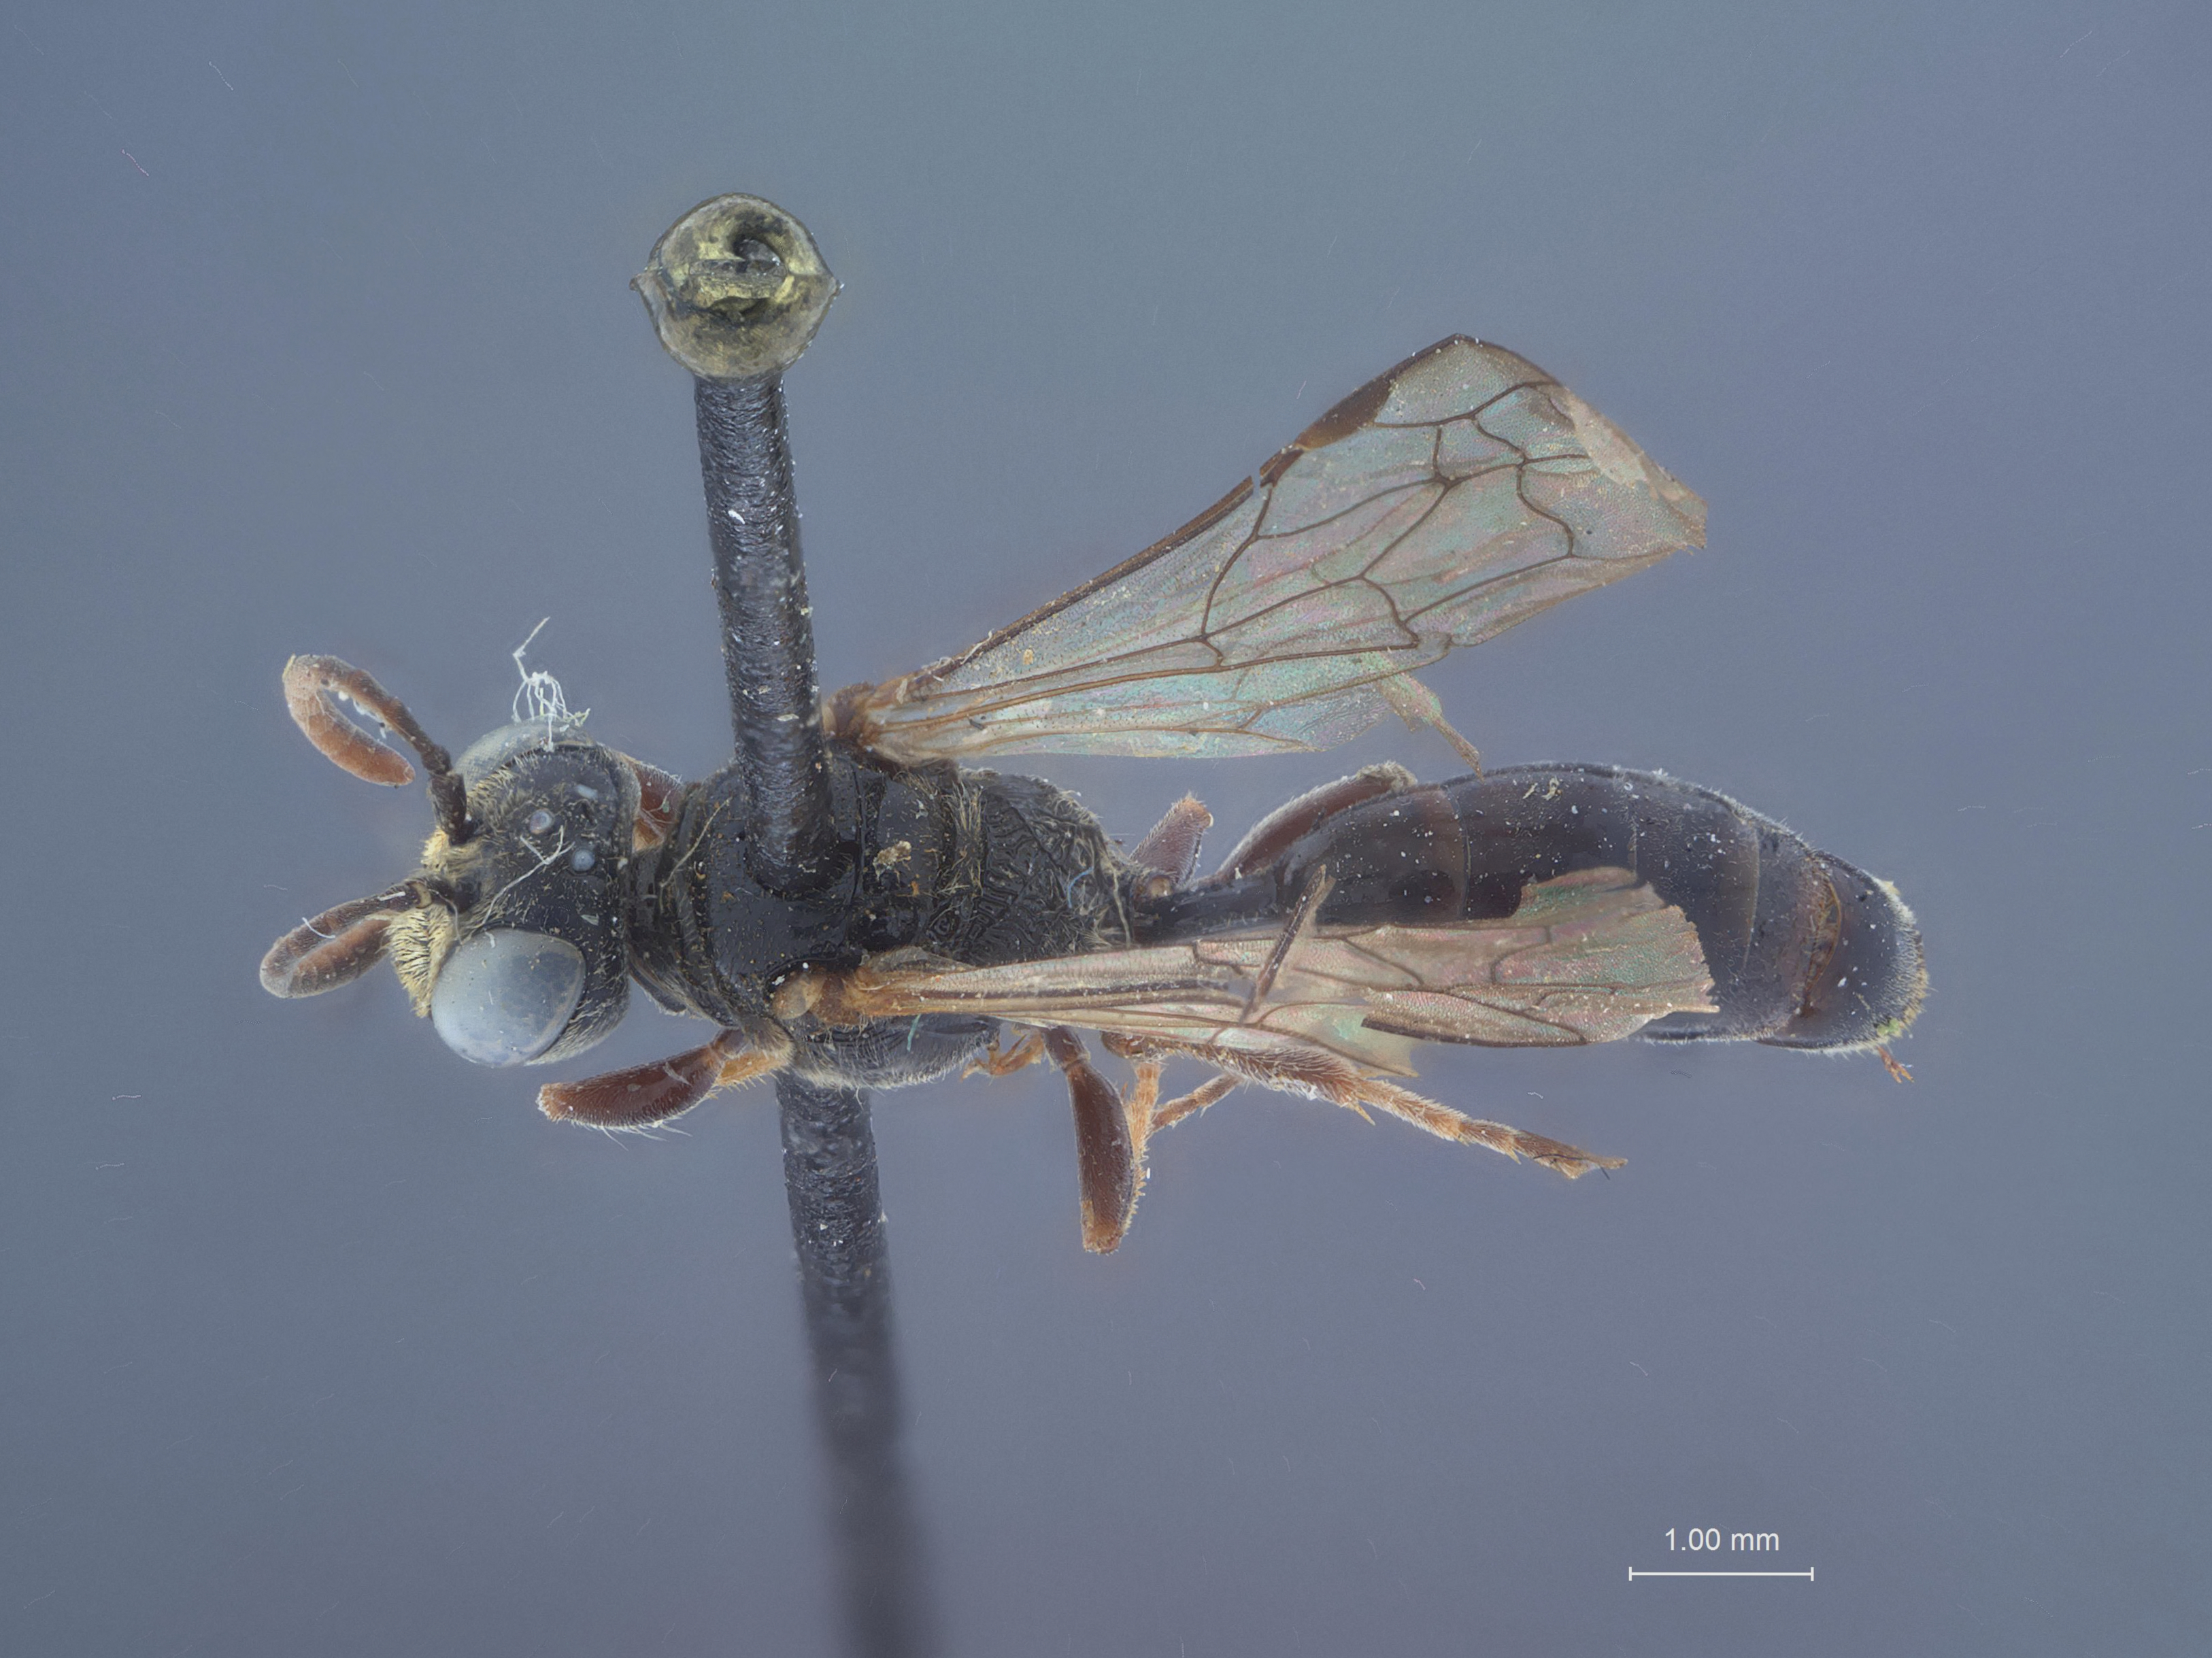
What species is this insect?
Mimesa perplexa
